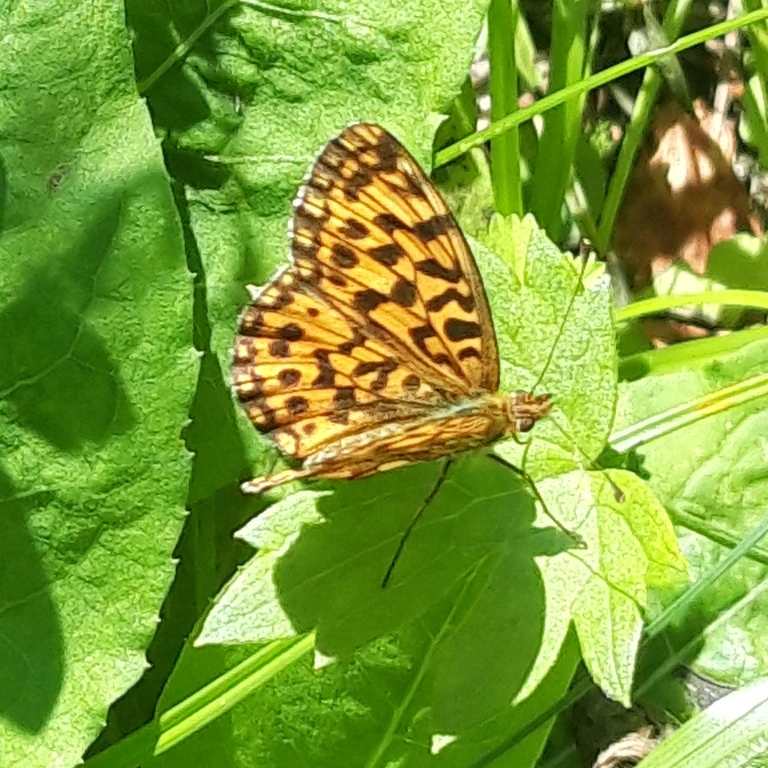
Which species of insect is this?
Boloria dia
